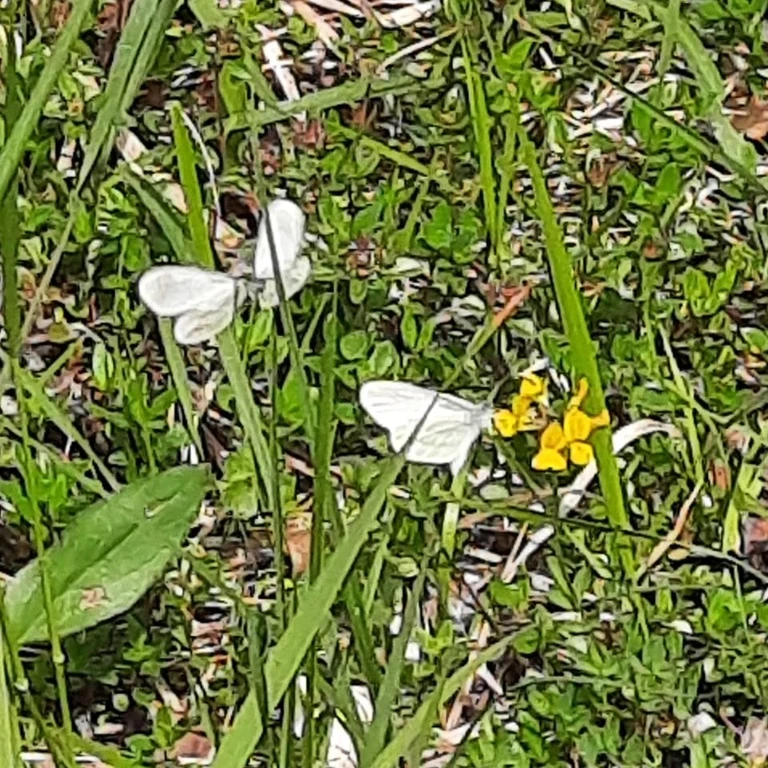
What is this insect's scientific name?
Leptidea sinapis/juvernica
